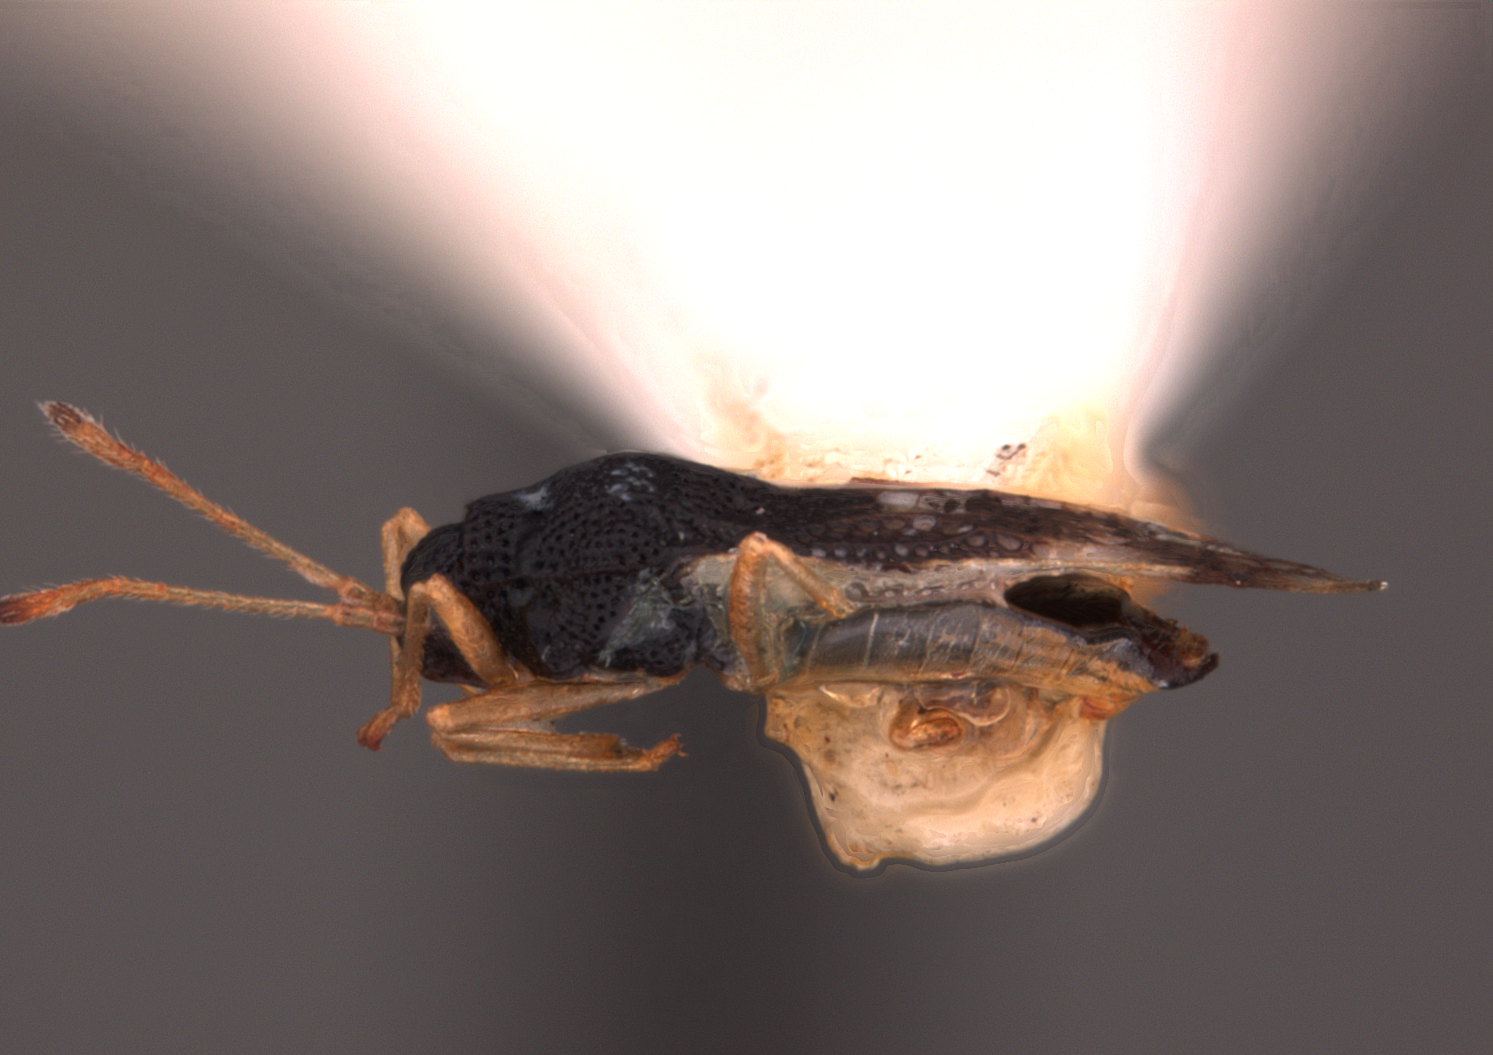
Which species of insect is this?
Amblystira dozieri
